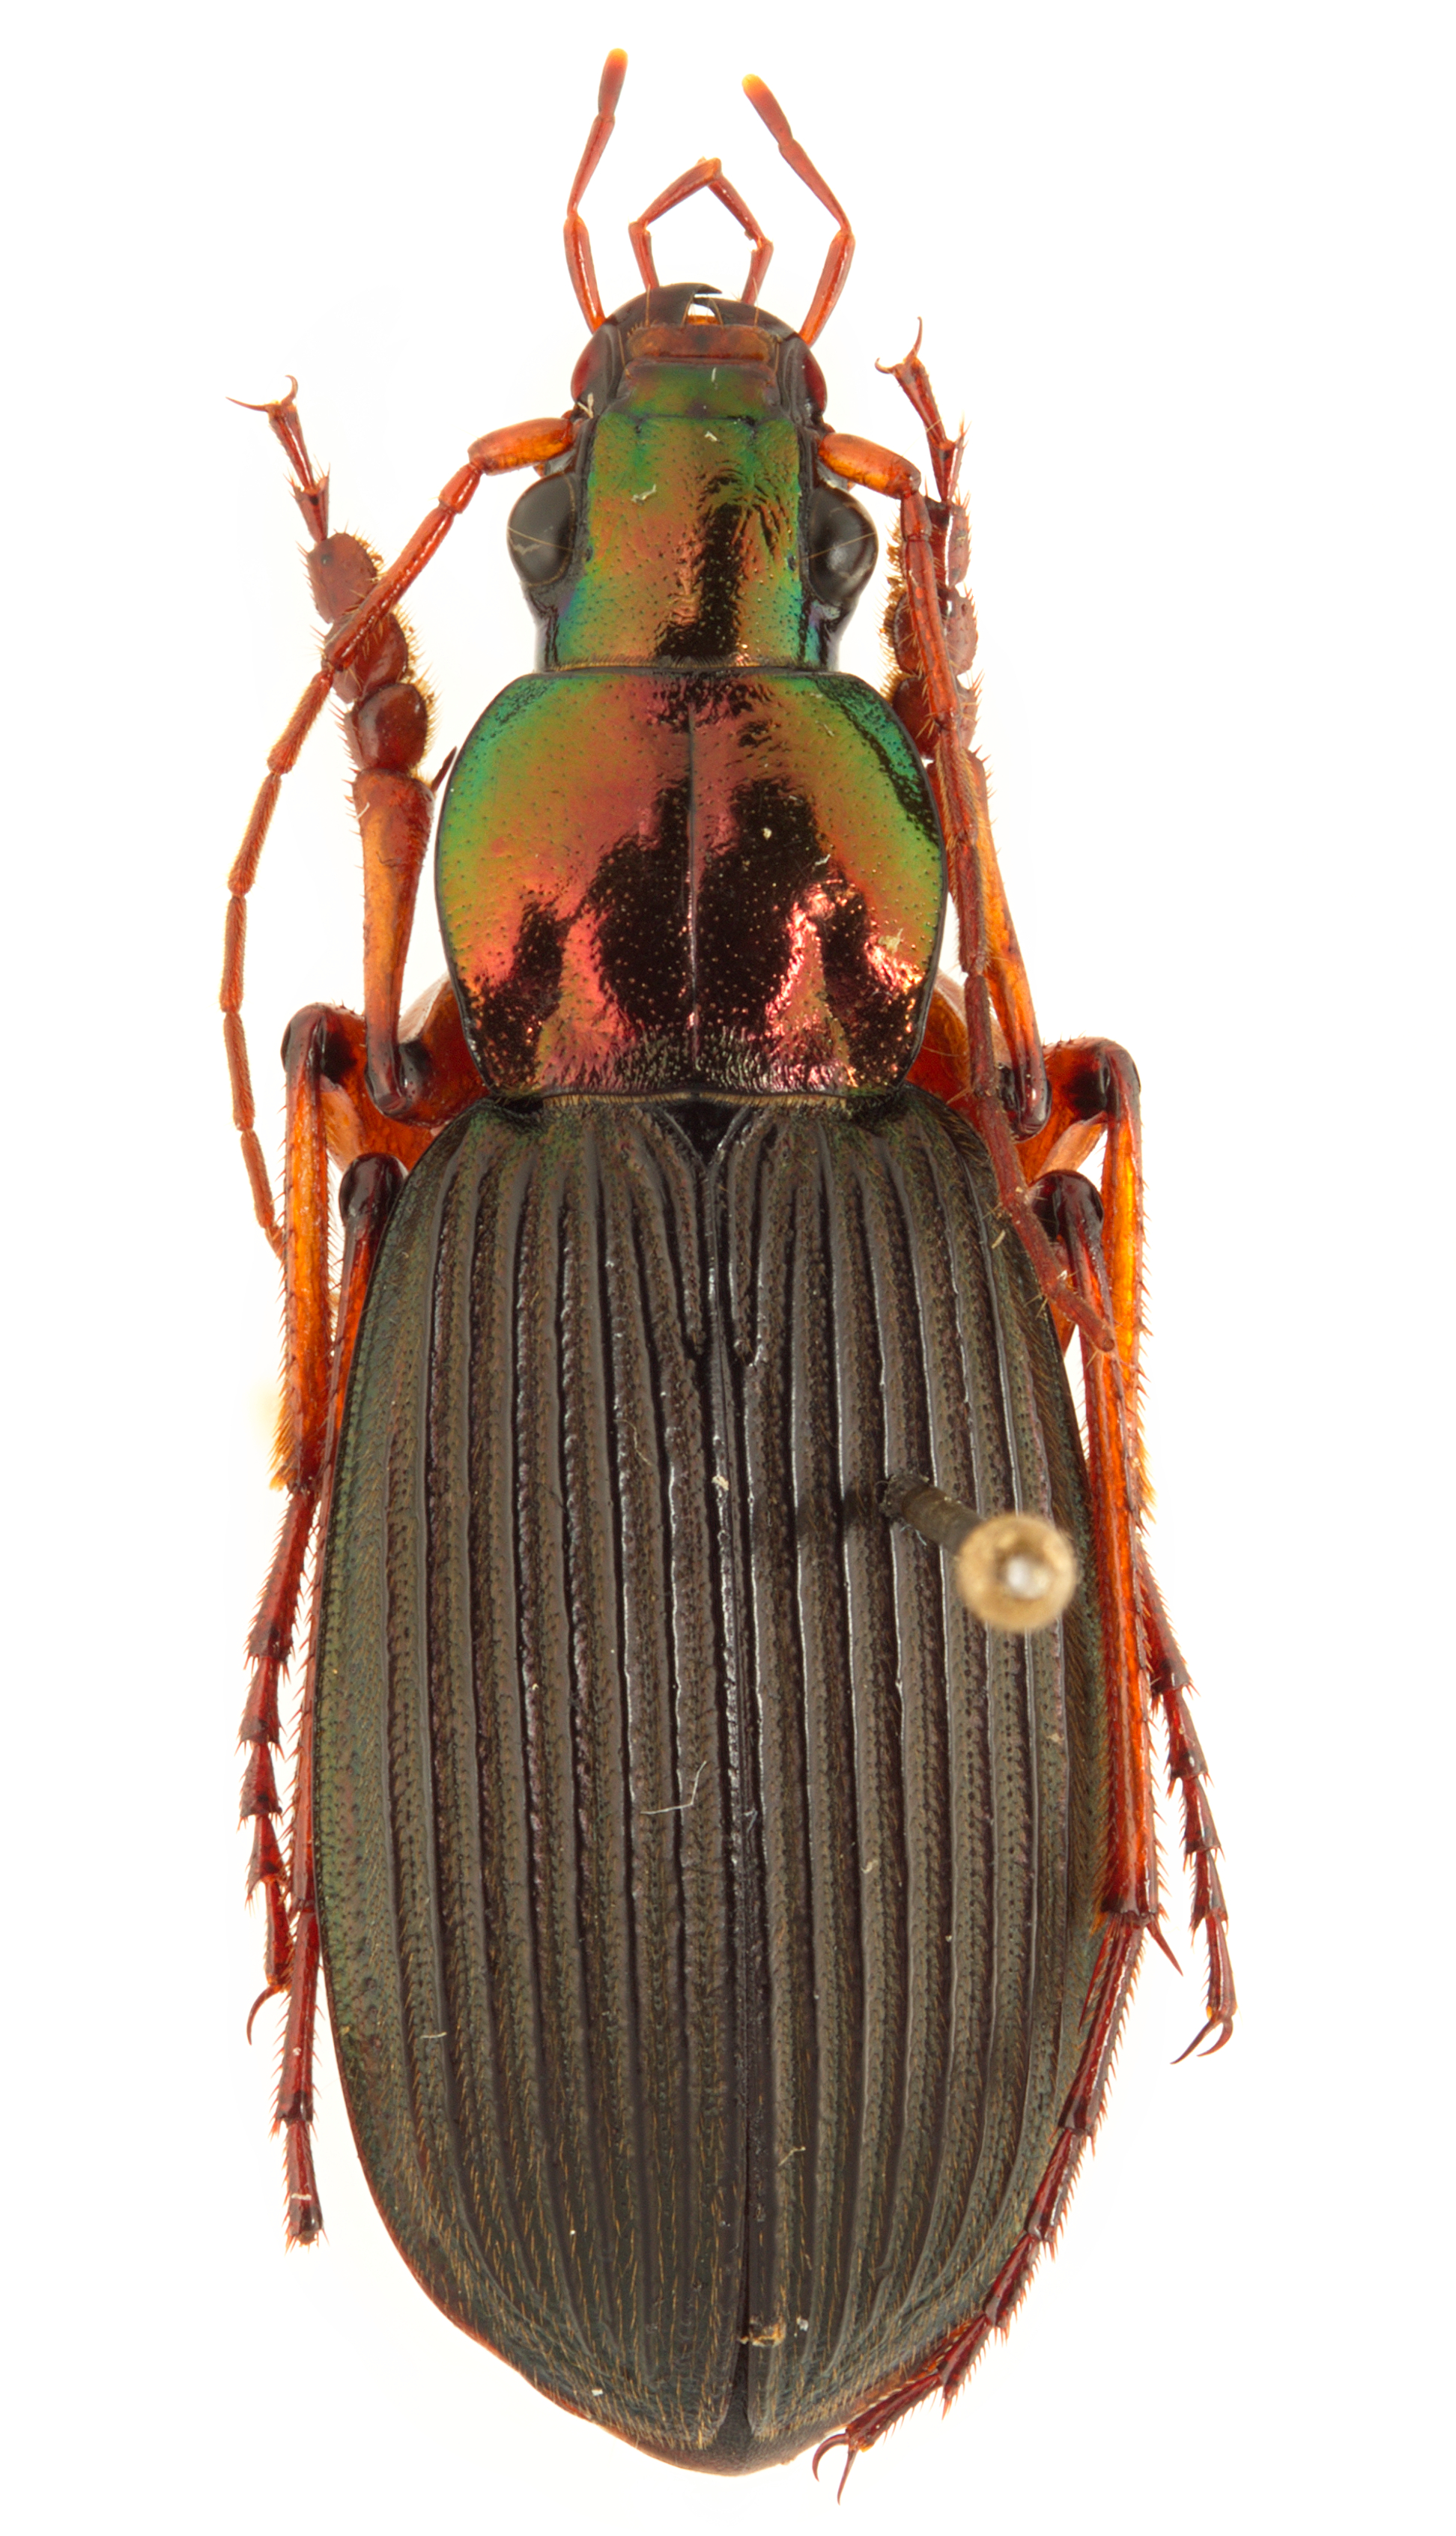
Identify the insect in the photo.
Chlaenius praefectus
